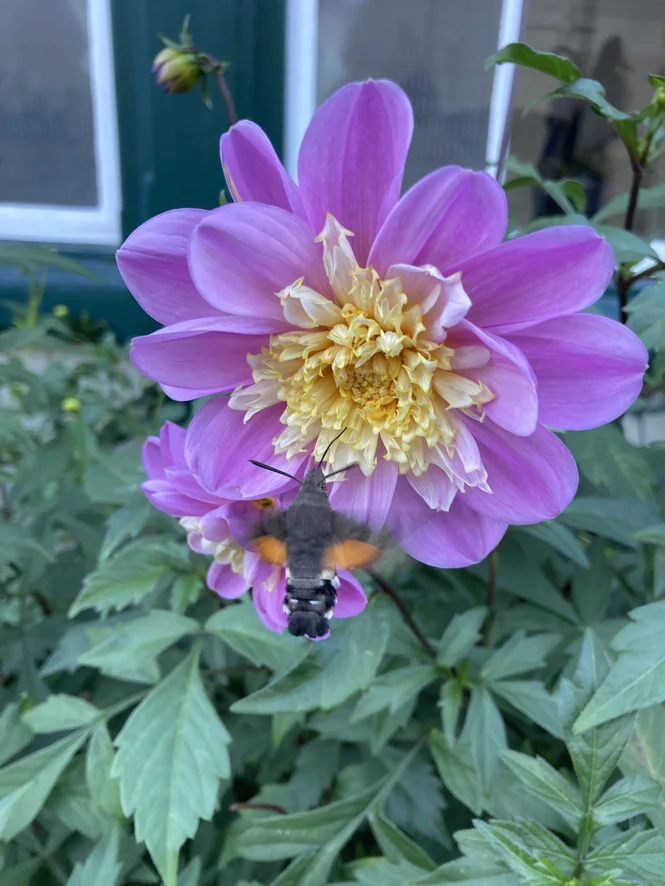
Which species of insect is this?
Macroglossum stellatarum
